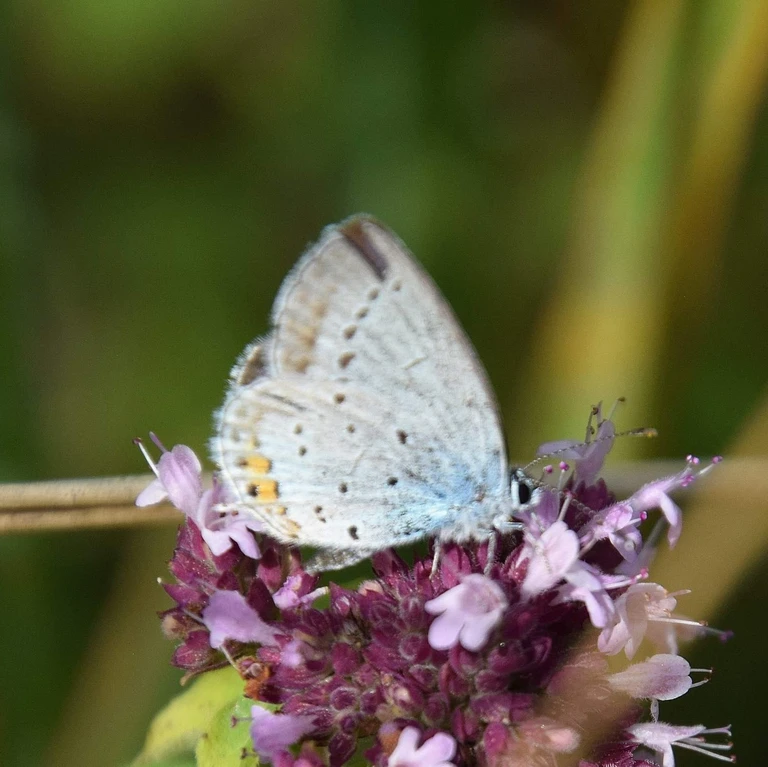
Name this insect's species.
Cupido argiades (also Elkalyce argiades)
